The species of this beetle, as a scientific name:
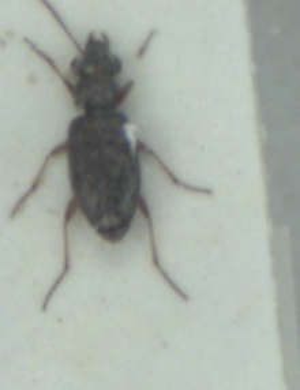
Asaphidion stierlini
